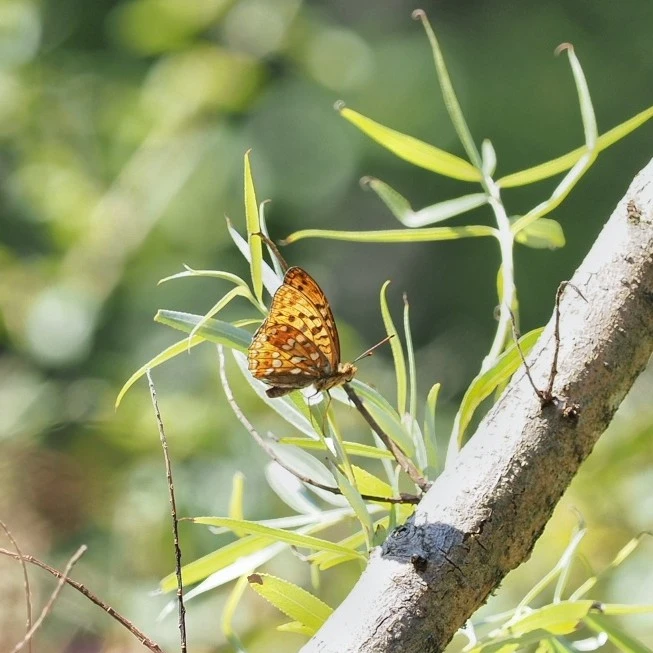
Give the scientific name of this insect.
Fabriciana adippe
